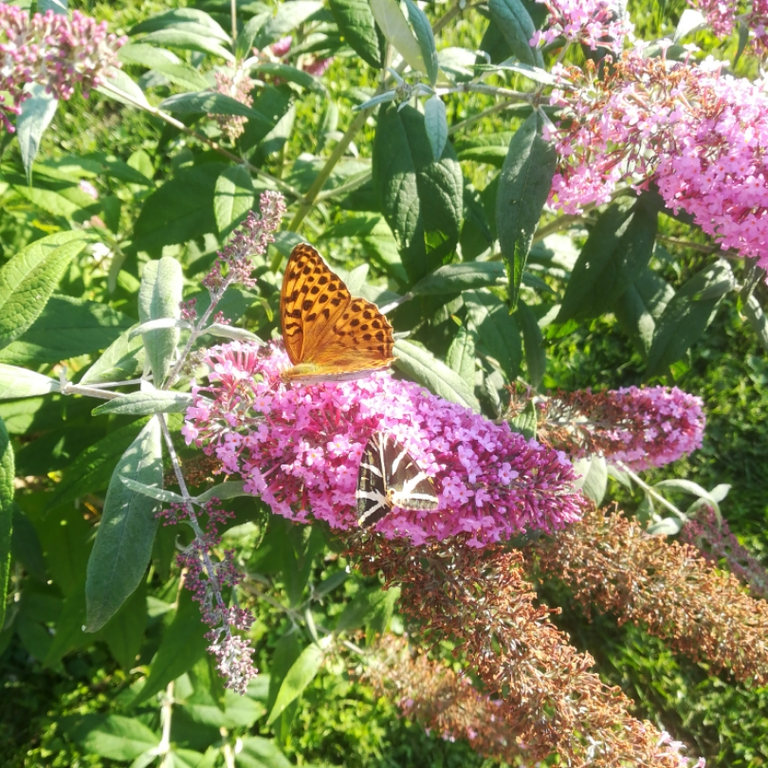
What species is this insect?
Argynnis paphia
